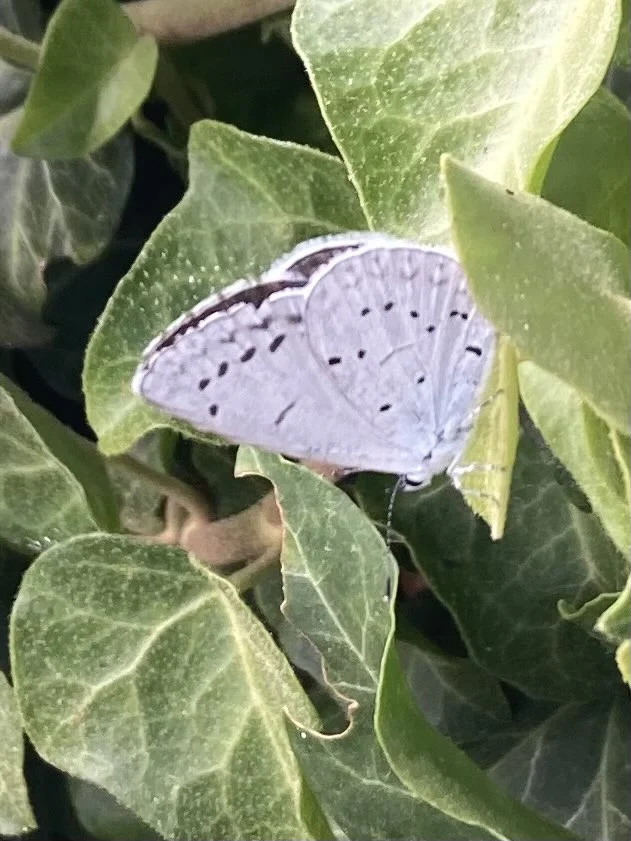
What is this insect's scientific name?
Celastrina argiolus
